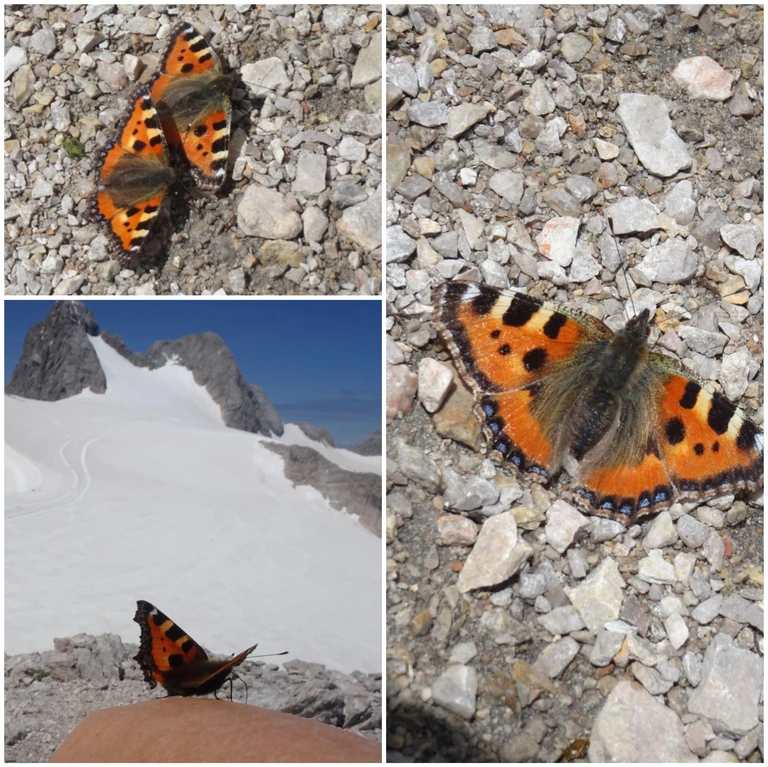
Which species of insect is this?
Aglais urticae
